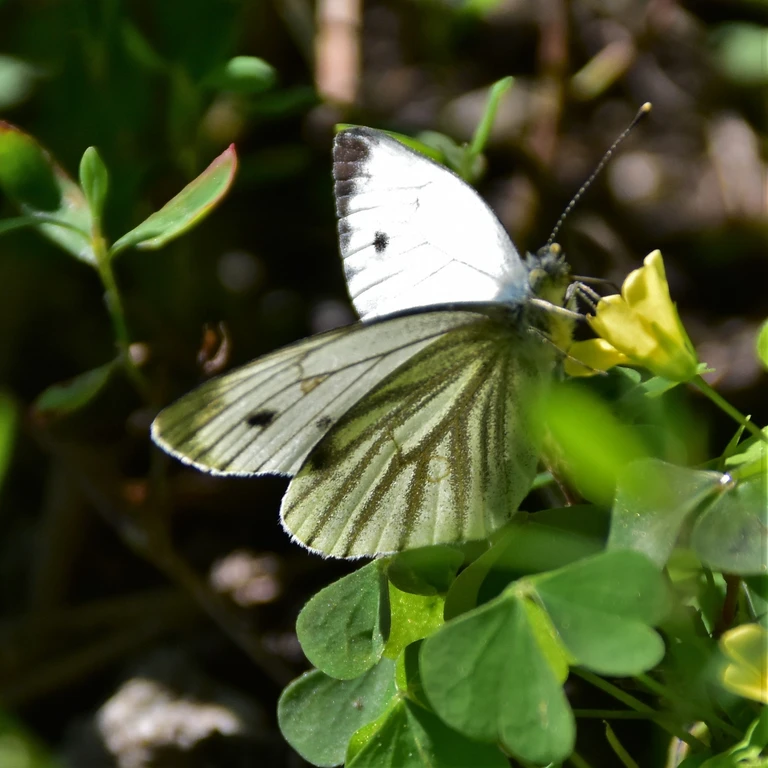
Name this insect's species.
Pieris napi
